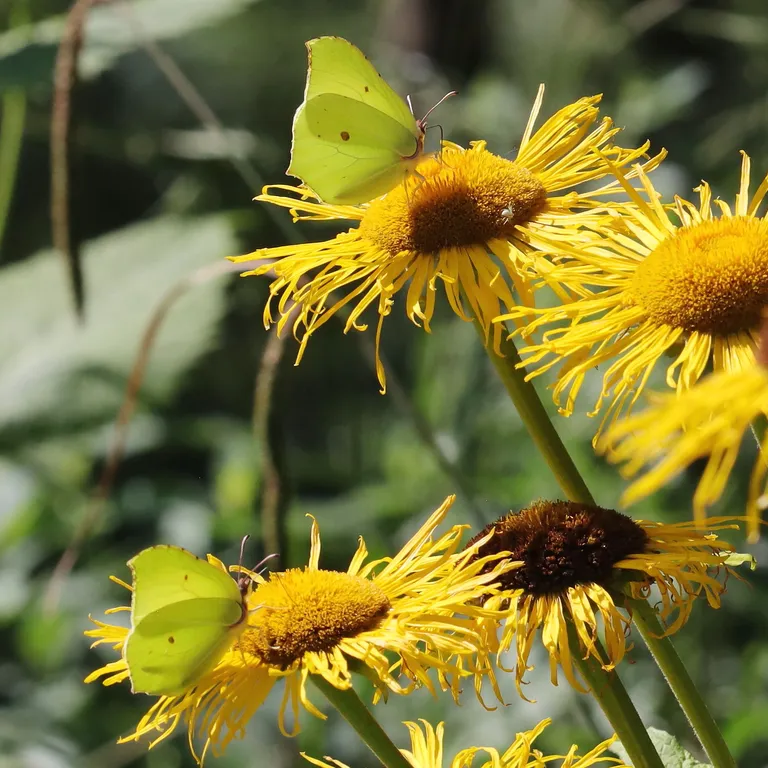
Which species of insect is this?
Gonepteryx rhamni
